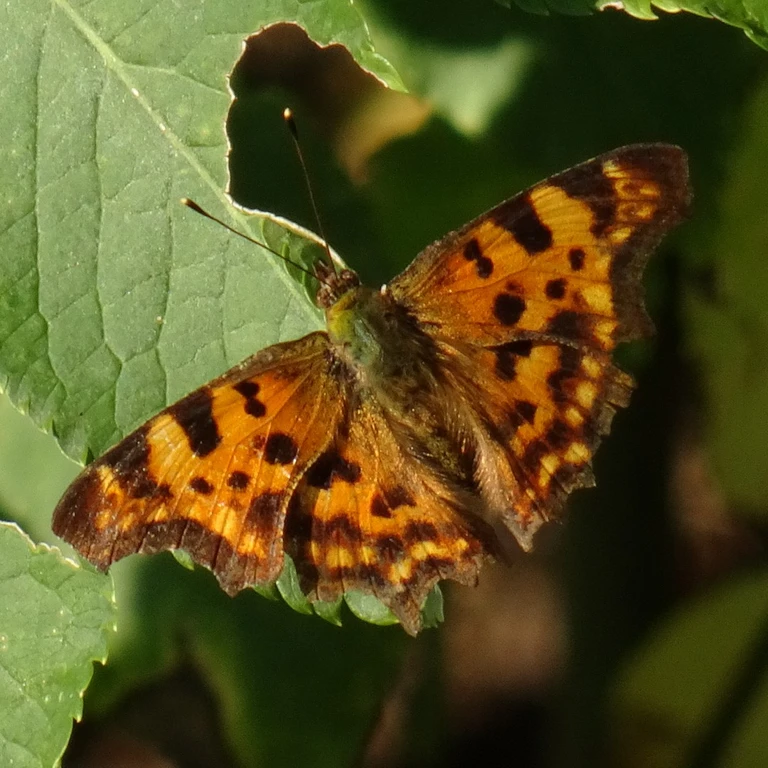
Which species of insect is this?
Polygonia c-album
